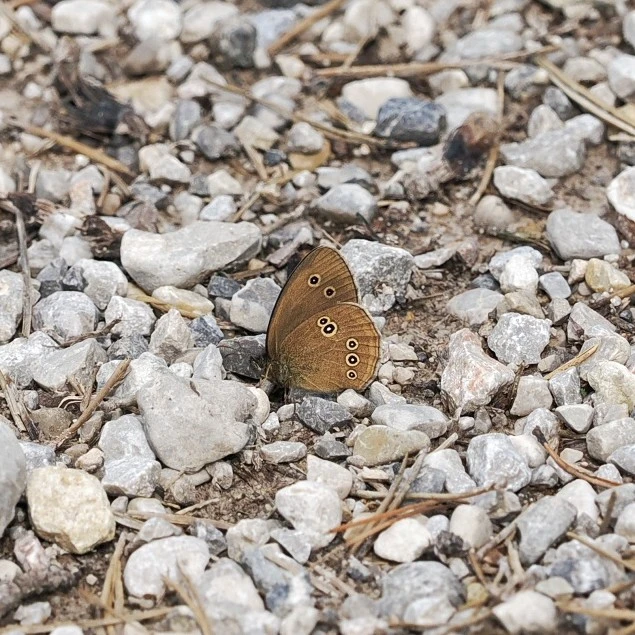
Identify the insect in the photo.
Aphantopus hyperantus
